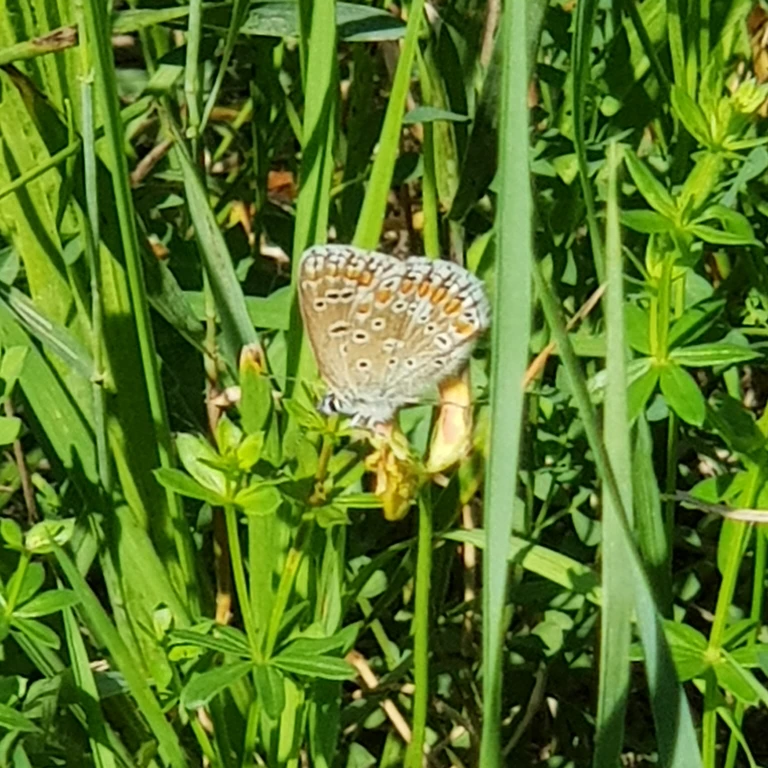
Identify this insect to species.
Polyommatus icarus
